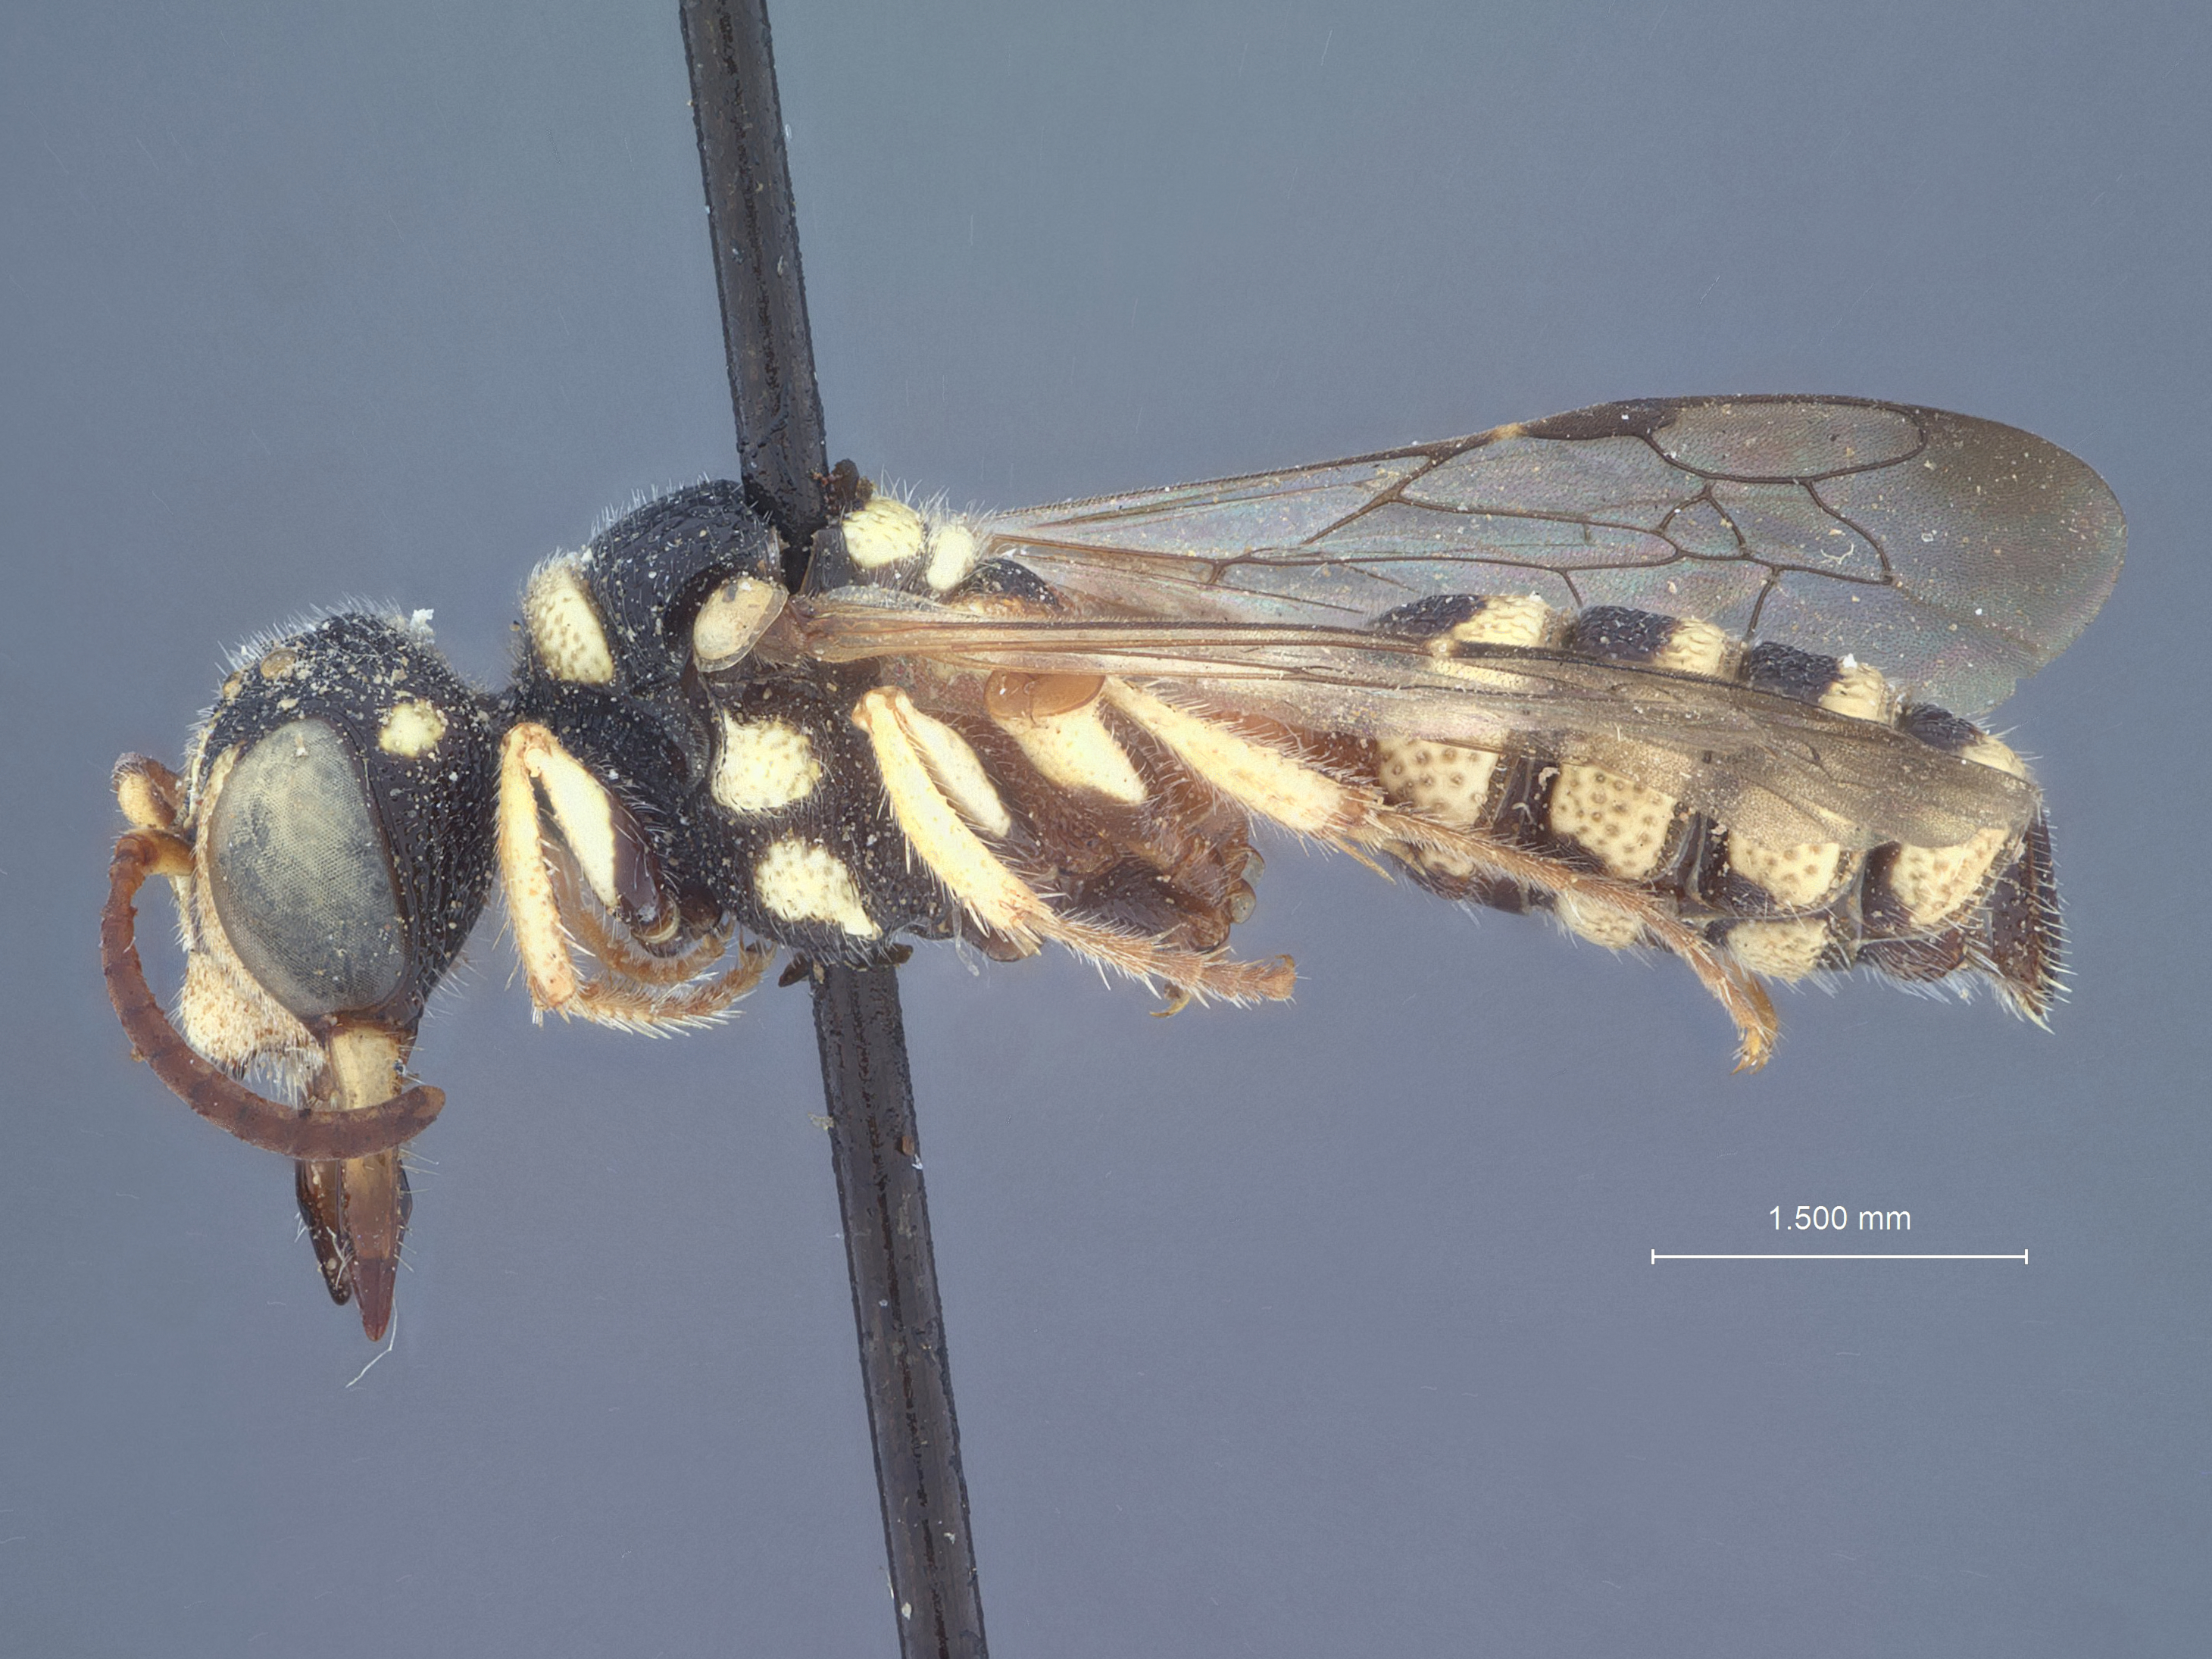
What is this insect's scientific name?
Cerceris bridwelli
